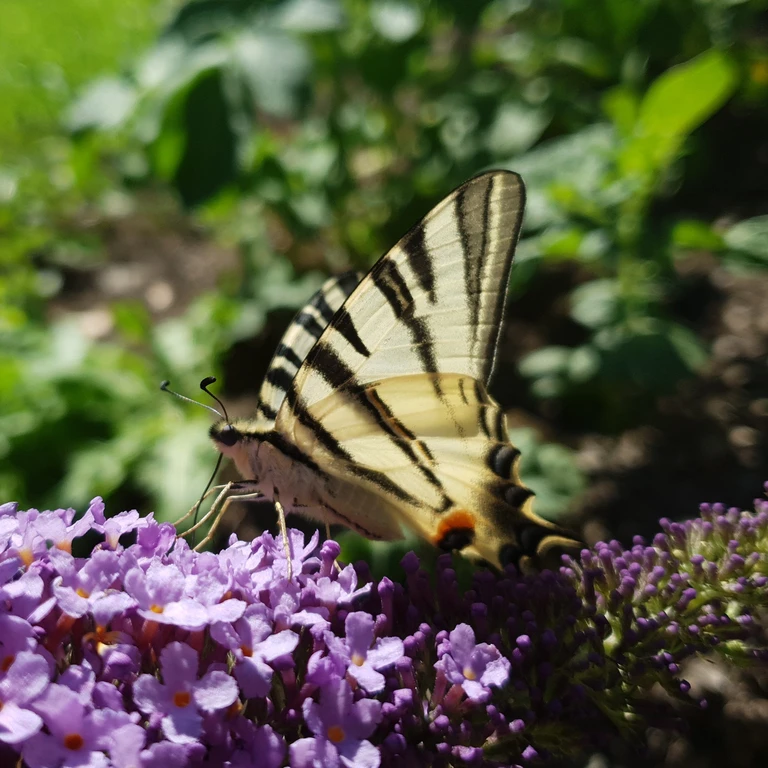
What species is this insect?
Iphiclides podalirius
